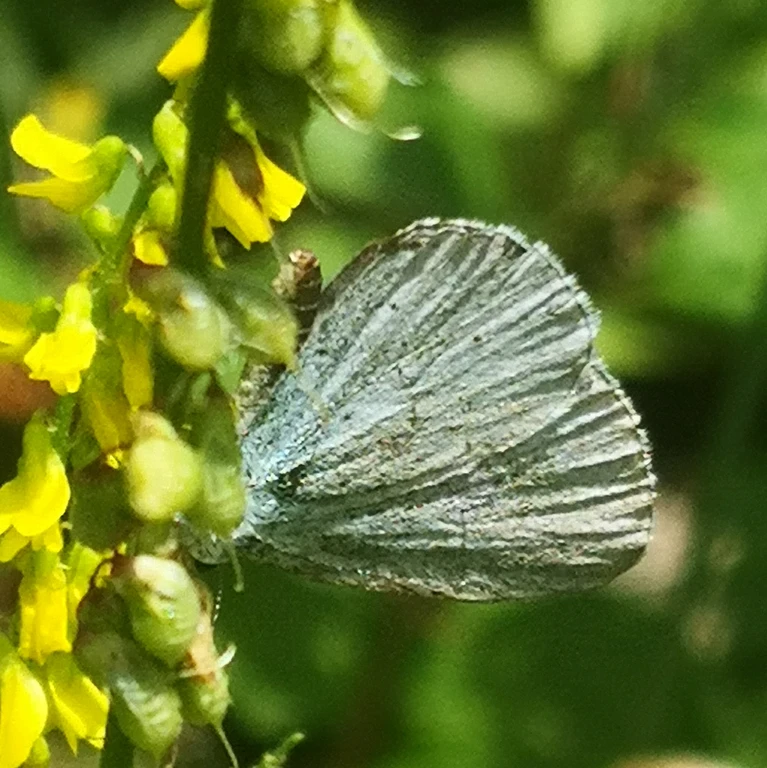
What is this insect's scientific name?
Celastrina argiolus
